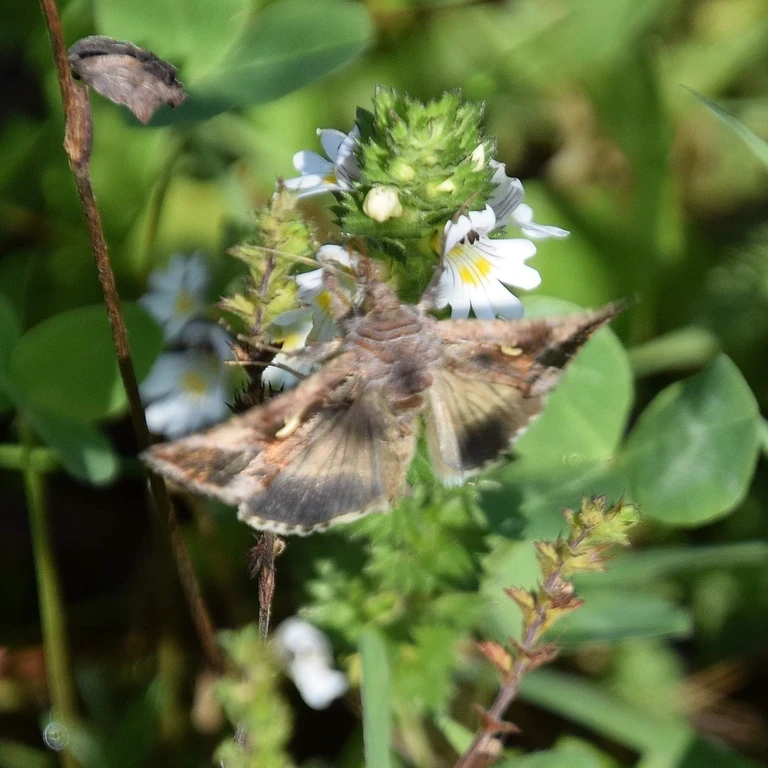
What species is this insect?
Autographa gamma
